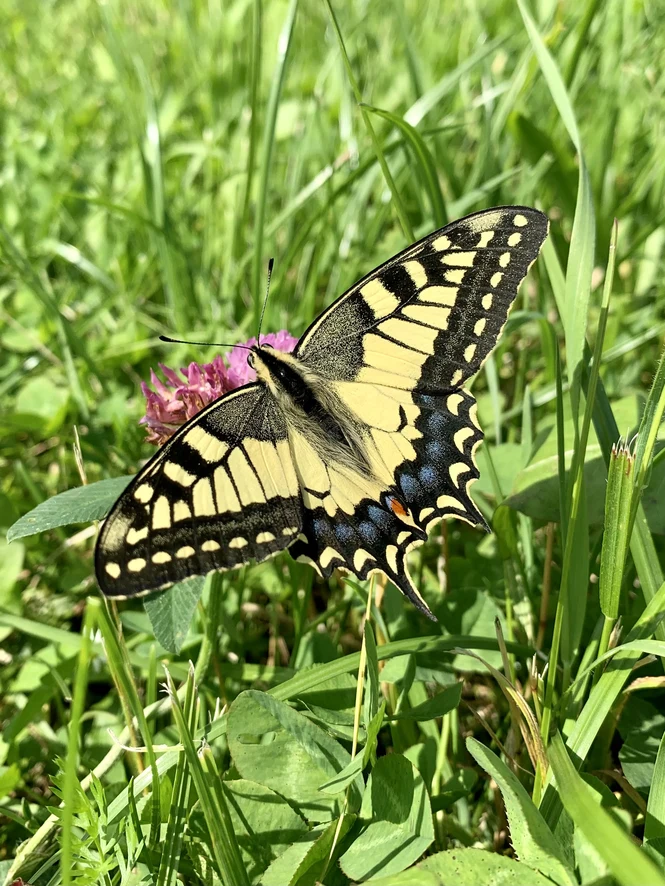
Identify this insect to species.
Papilio machaon
